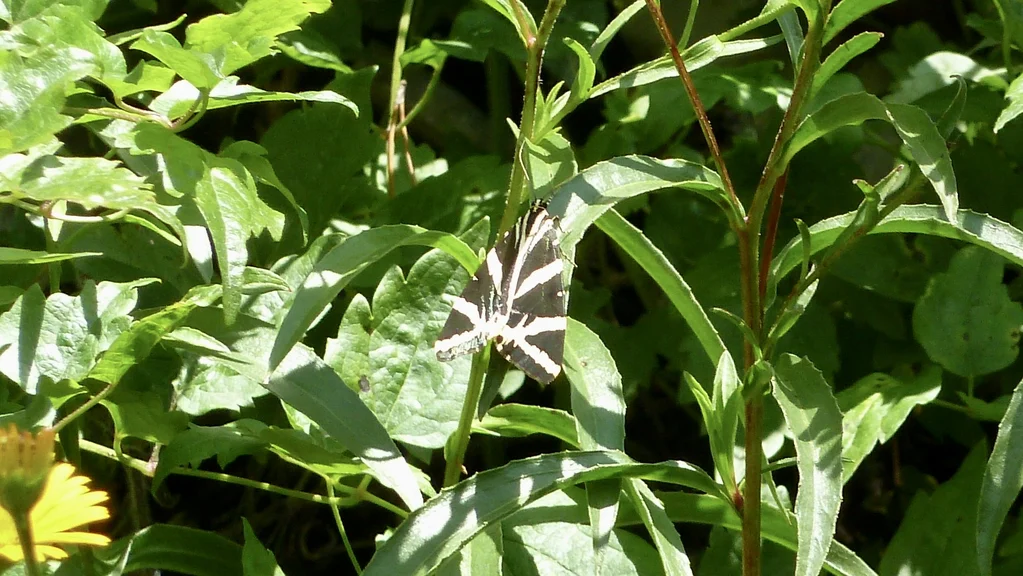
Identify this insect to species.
Euplagia quadripunctaria
